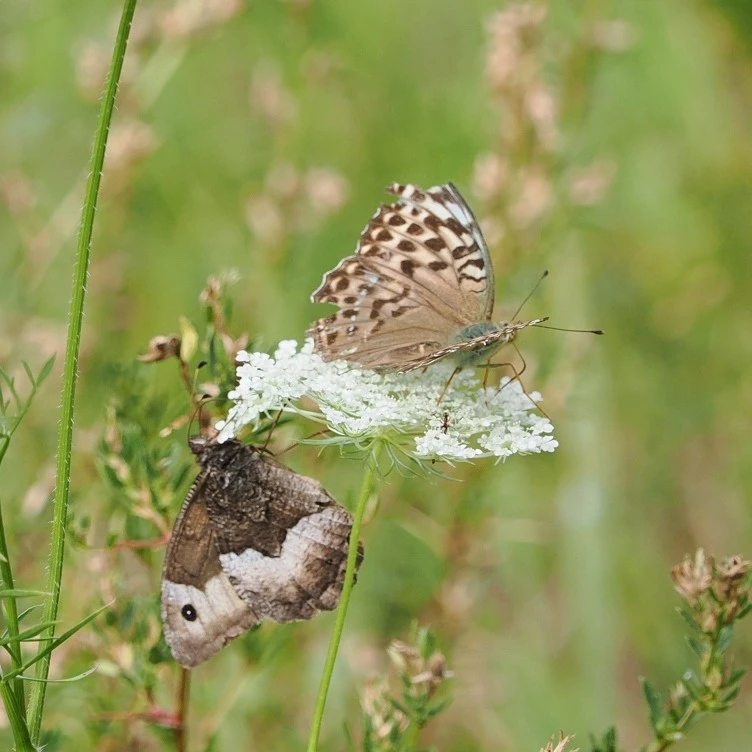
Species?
Argynnis paphia
